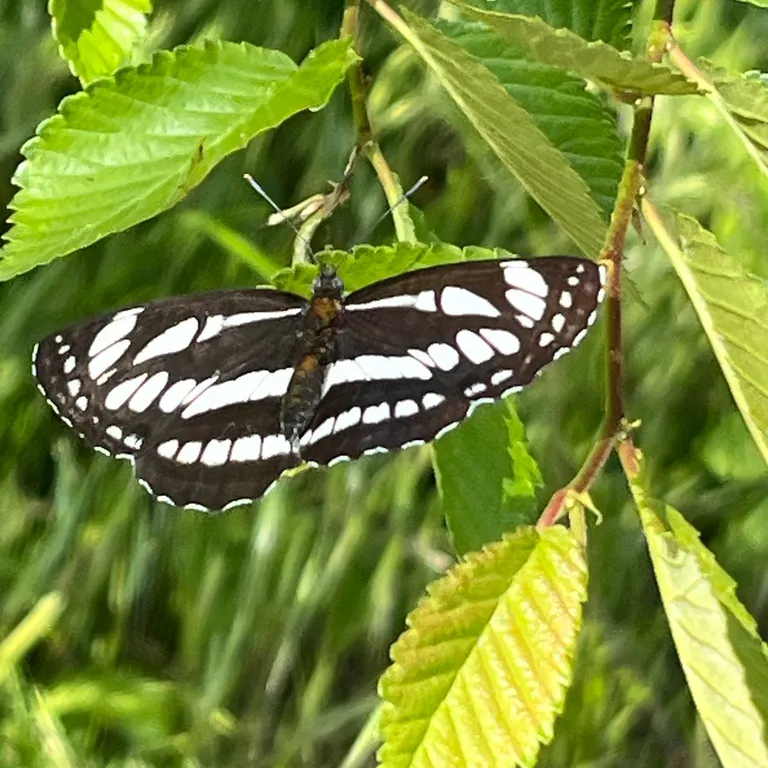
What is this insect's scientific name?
Neptis sappho
